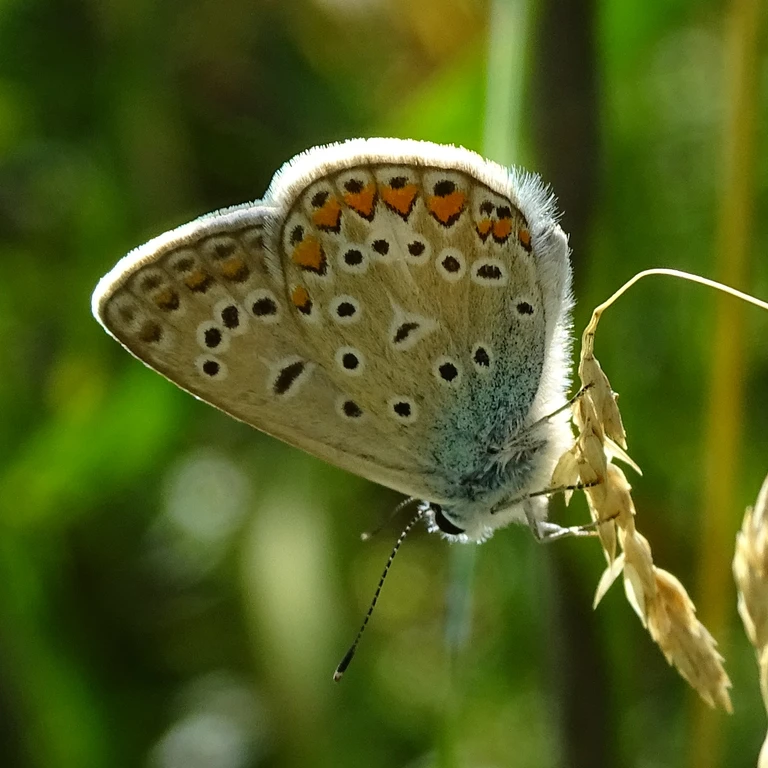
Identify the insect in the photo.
Polyommatus icarus
